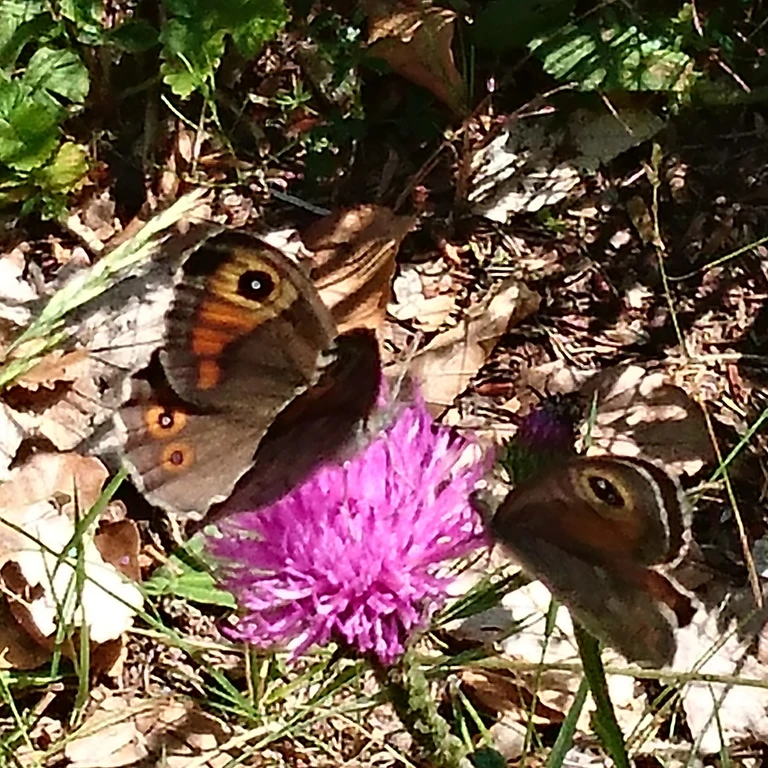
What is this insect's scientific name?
Lasiommata maera (also Pararge maera)
